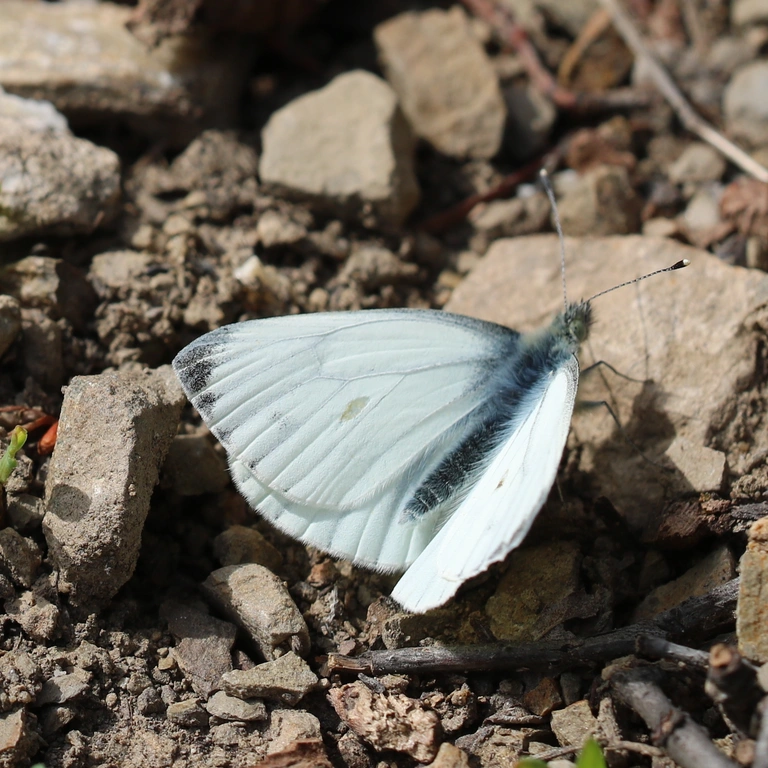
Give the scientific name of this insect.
Pieris napi
